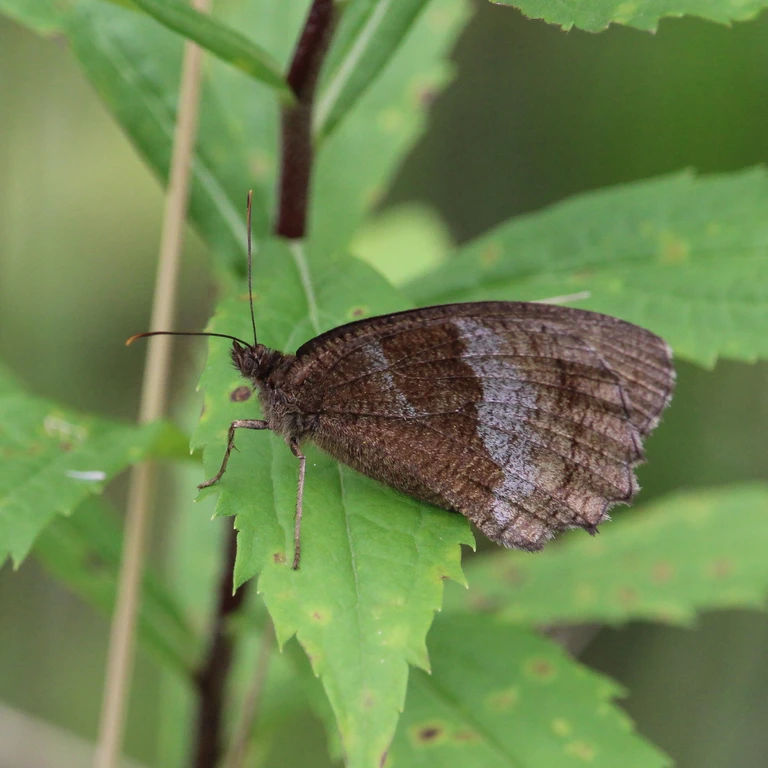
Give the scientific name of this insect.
Minois dryas
